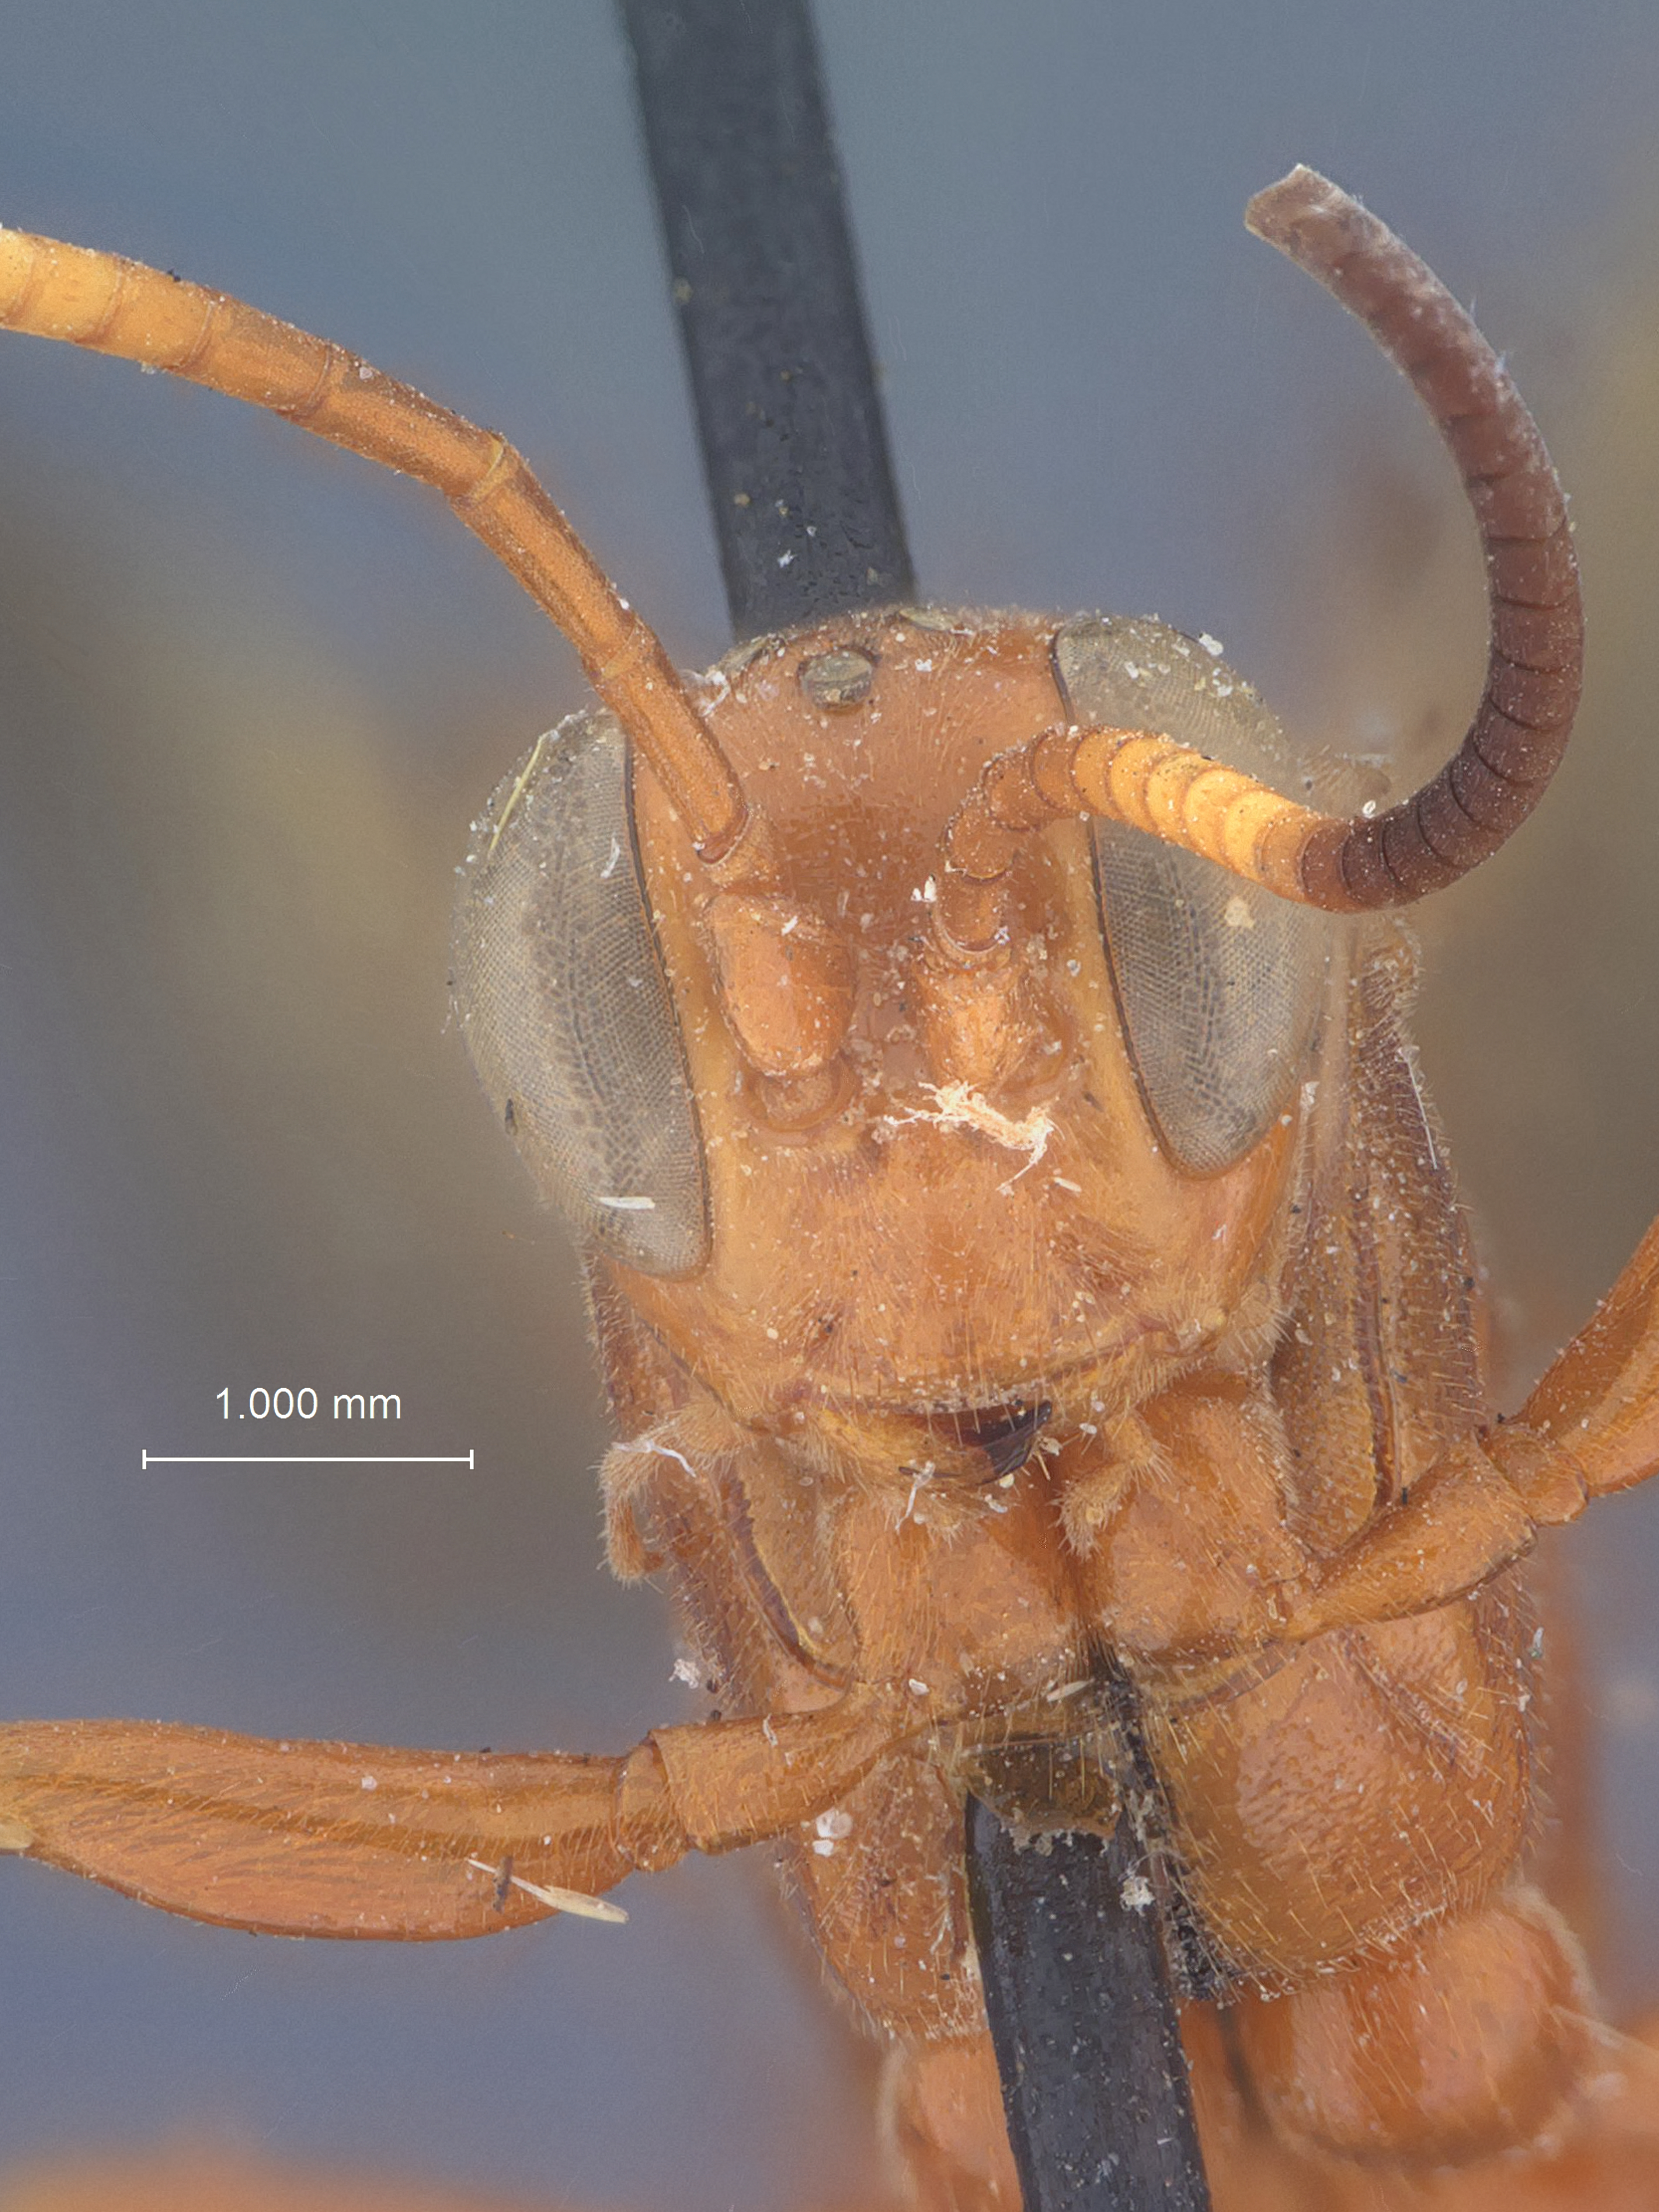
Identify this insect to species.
Compsocryptus aridus
